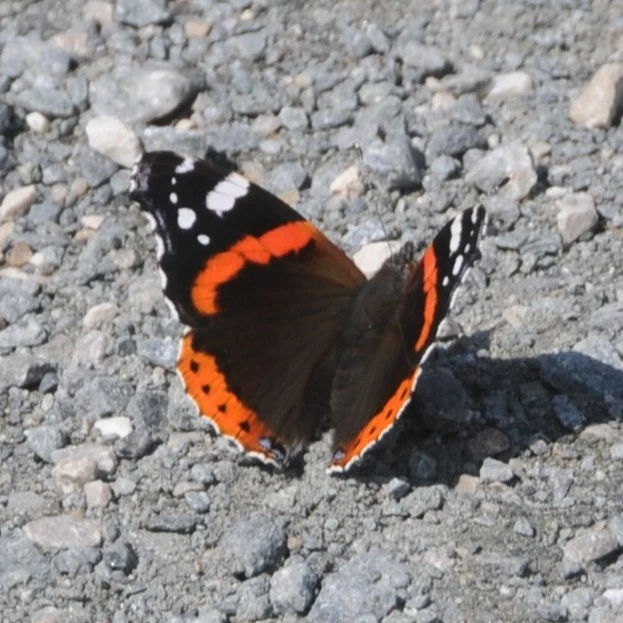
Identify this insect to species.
Vanessa atalanta
